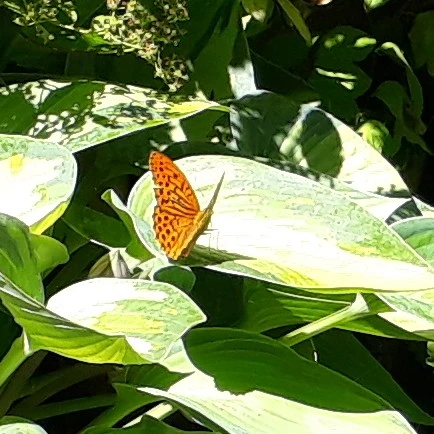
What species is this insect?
Argynnis paphia
